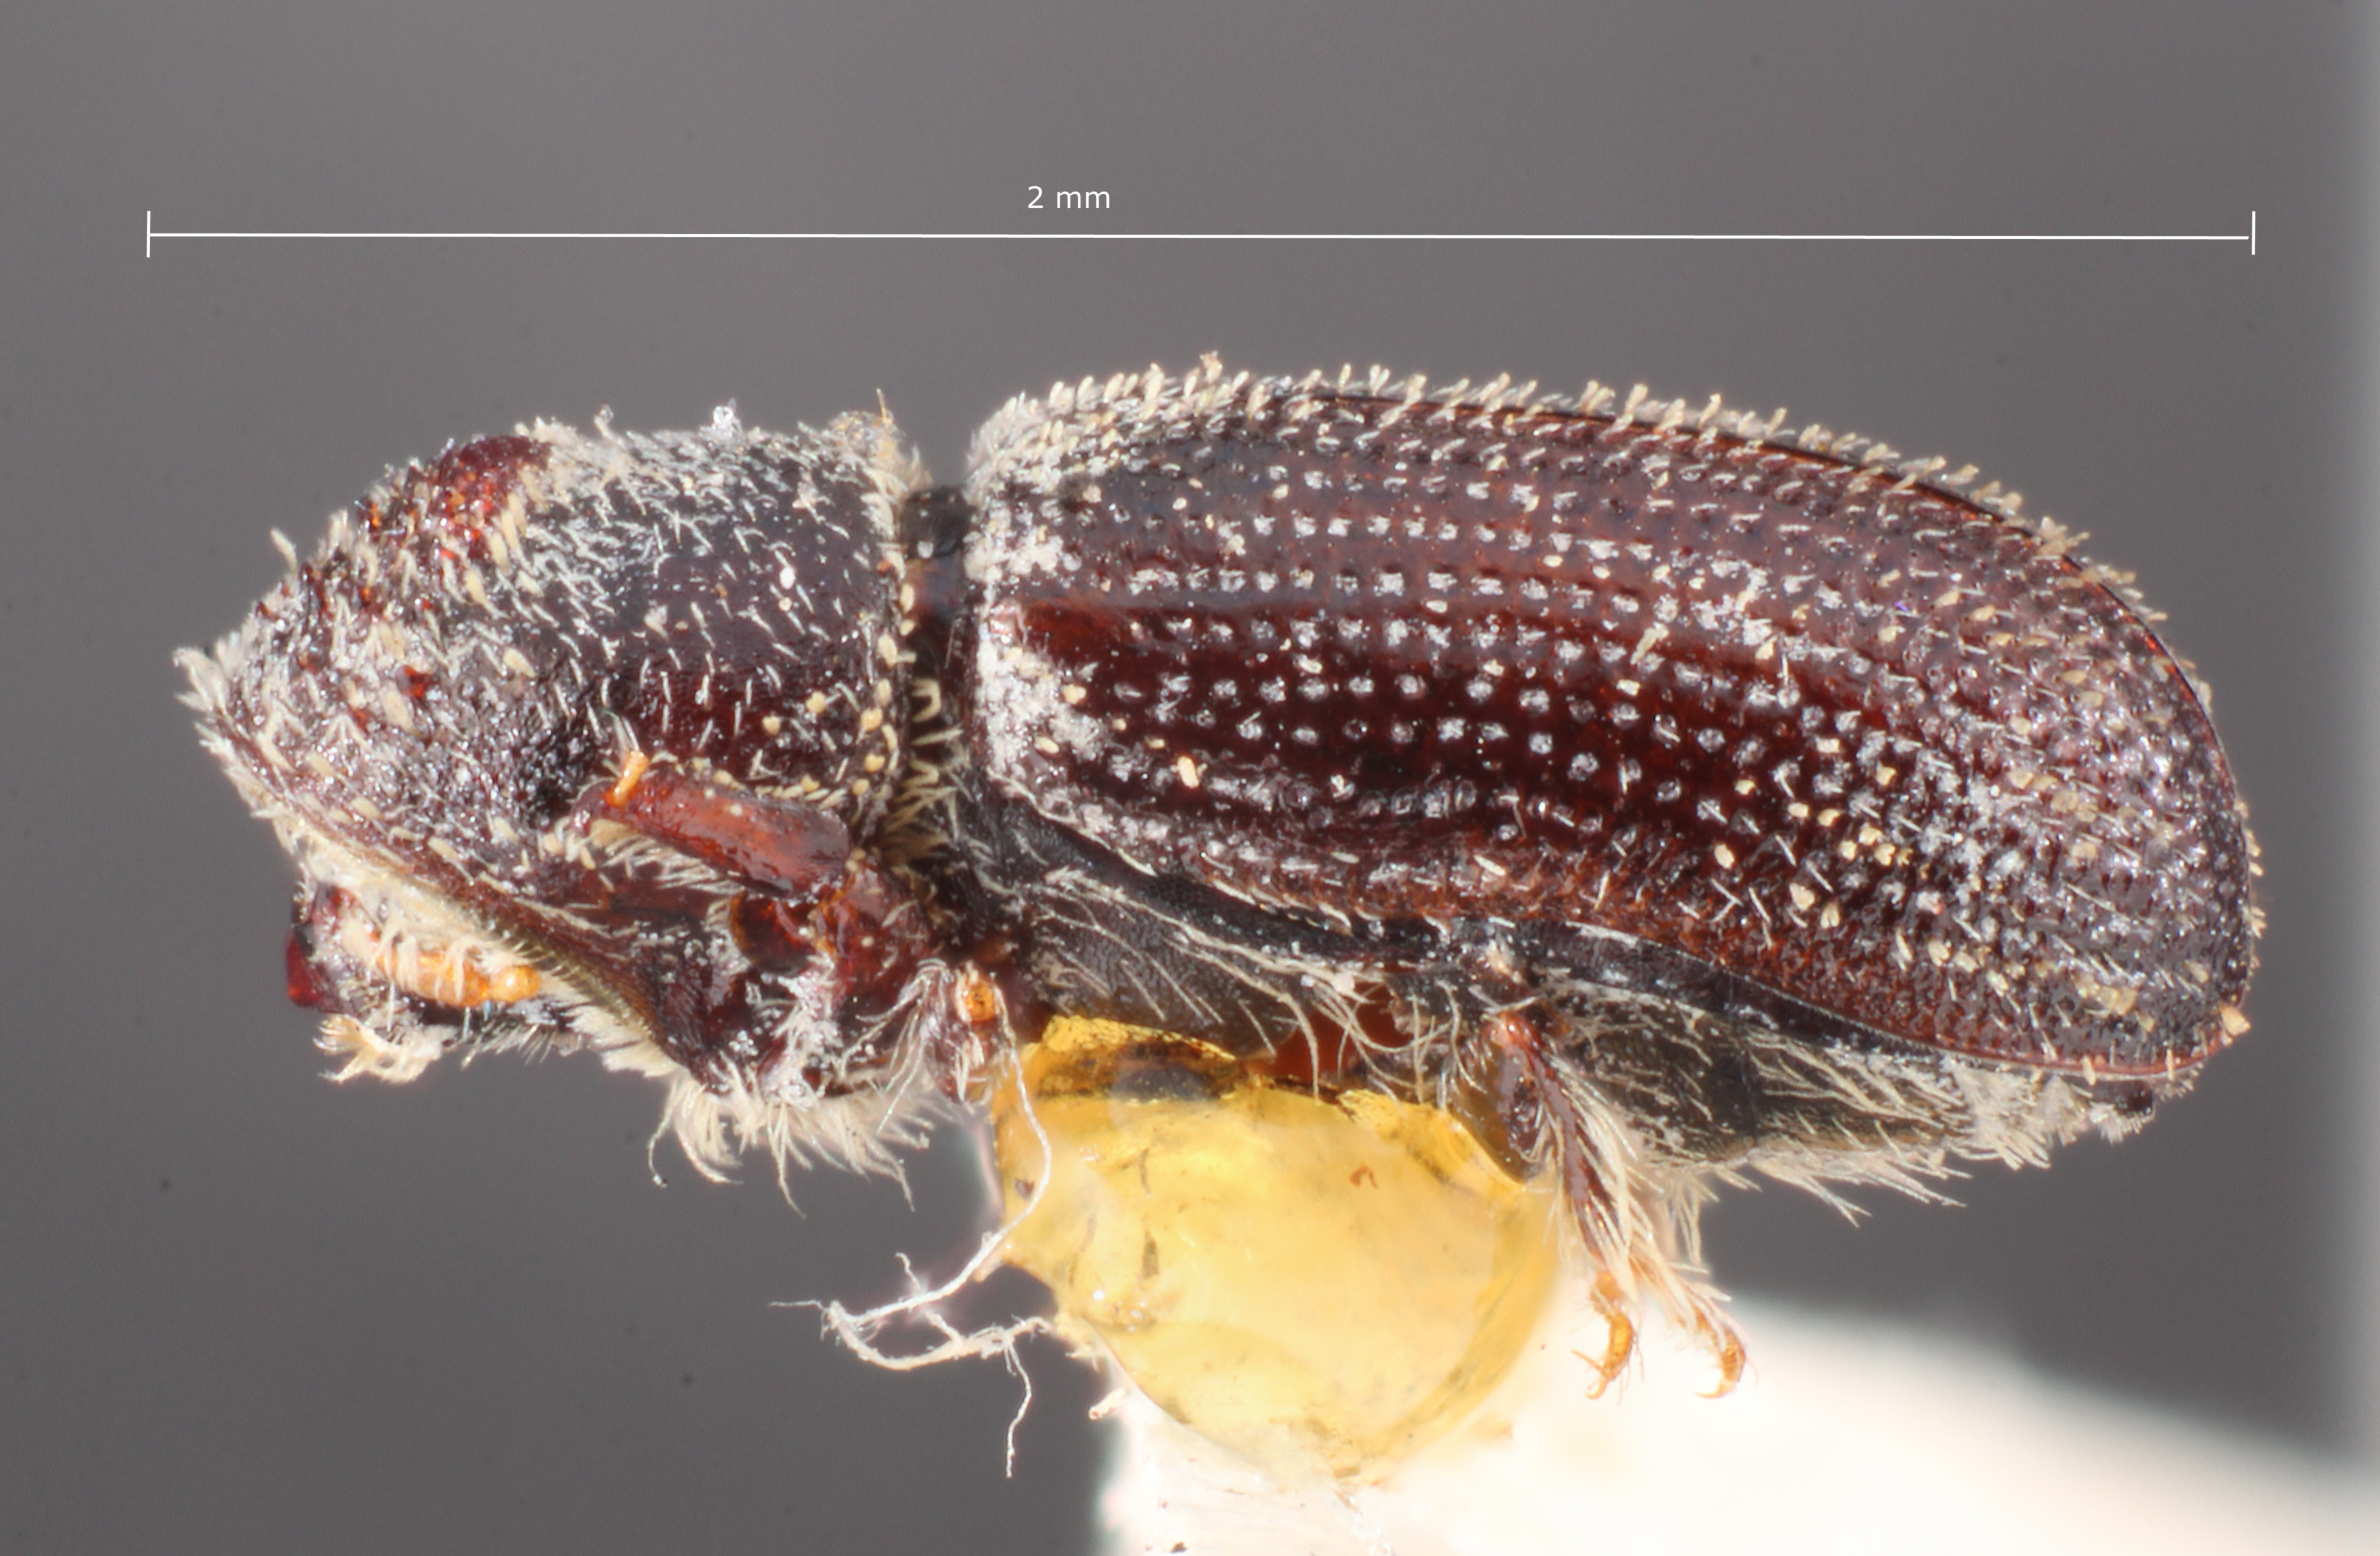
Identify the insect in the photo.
Thysanoes xylophagus
